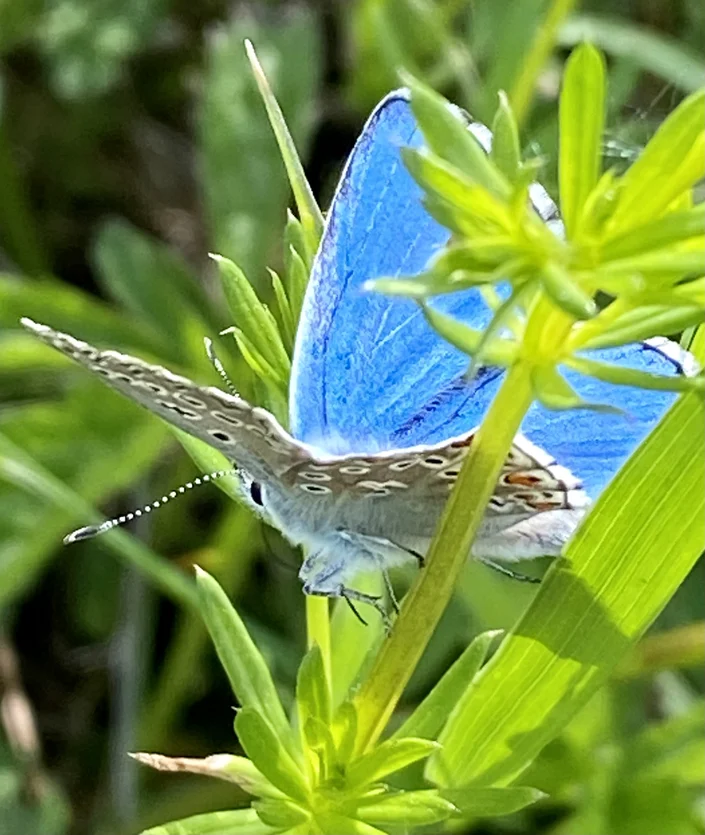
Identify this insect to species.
Lysandra bellargus
